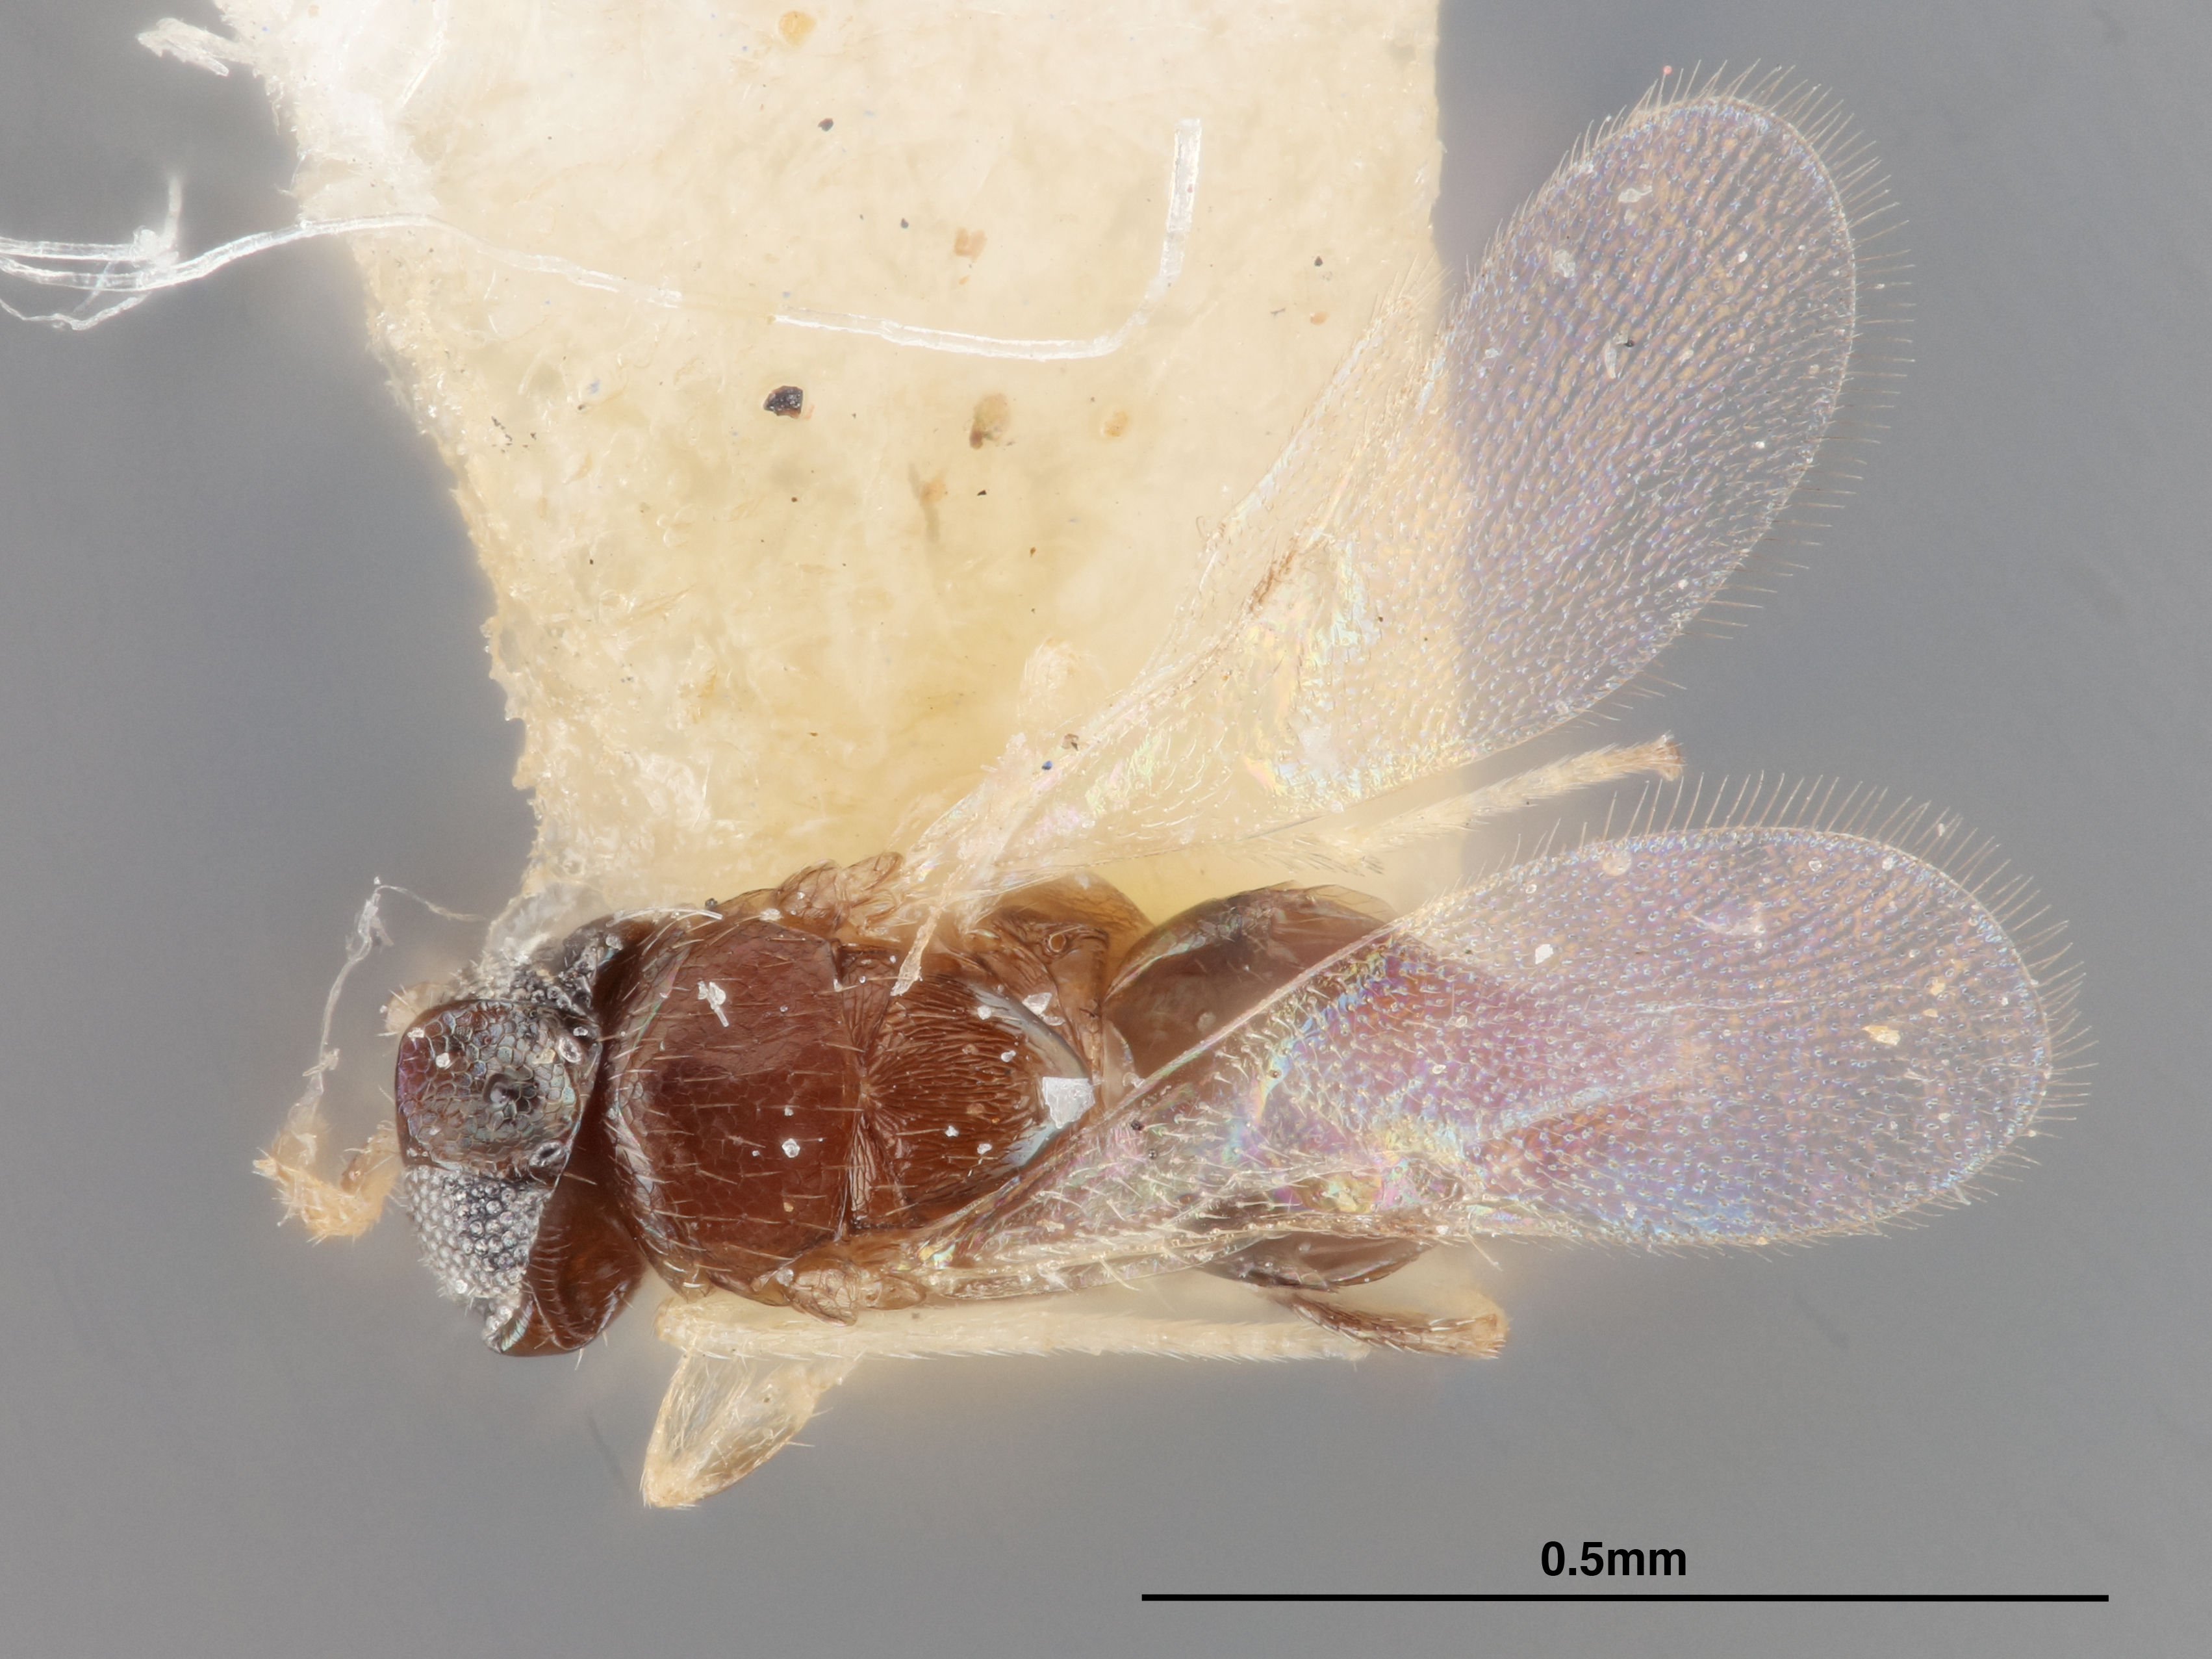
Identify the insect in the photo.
Adelencyrtus femoralis
